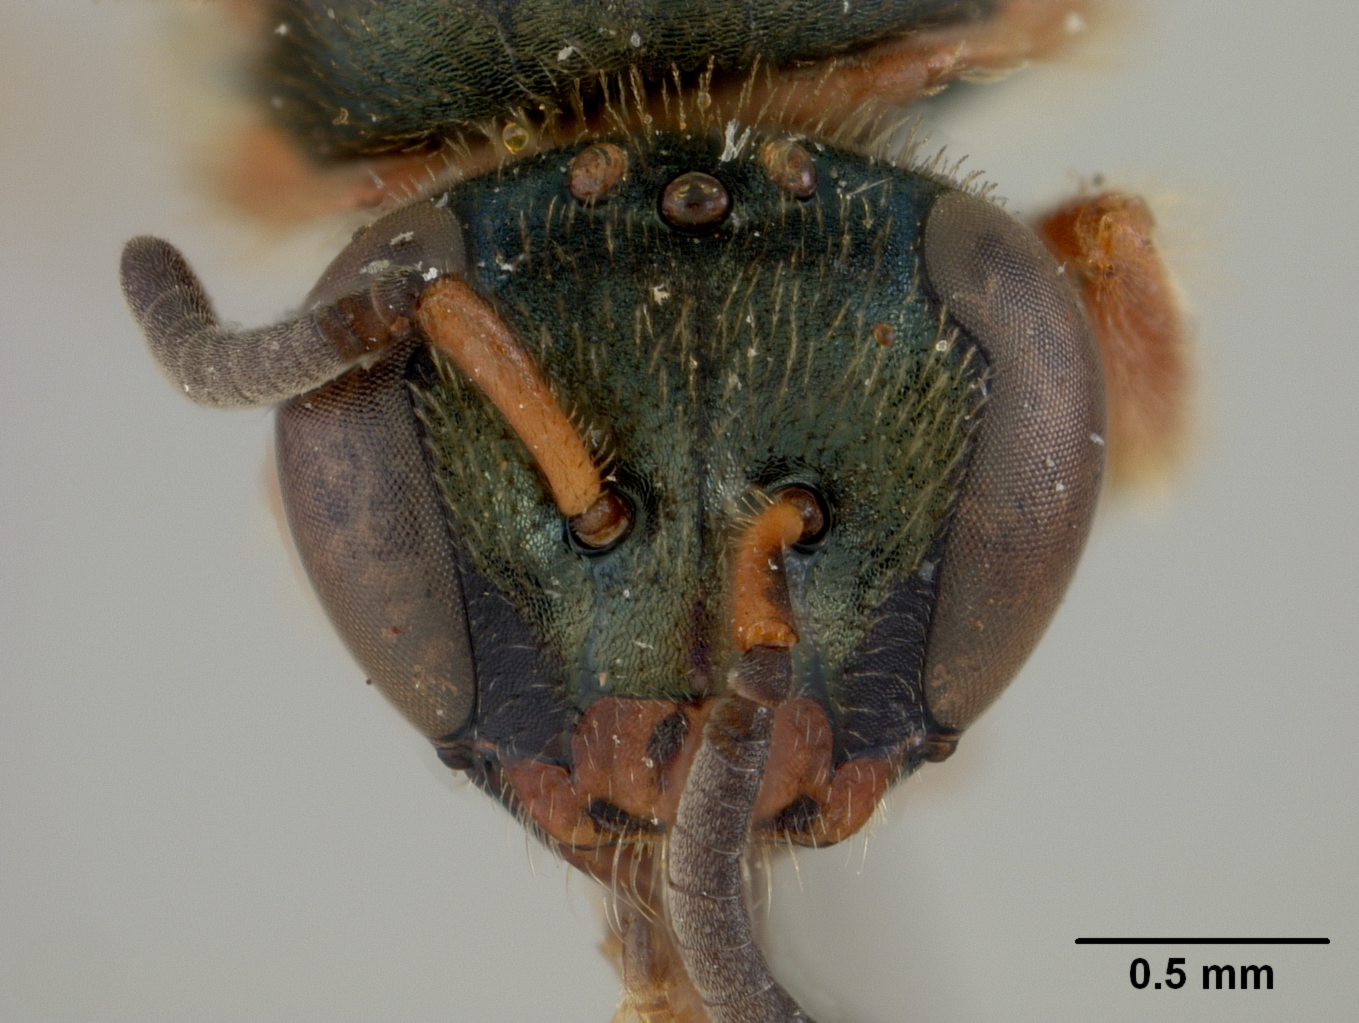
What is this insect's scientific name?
Nomioides dapitanellus
